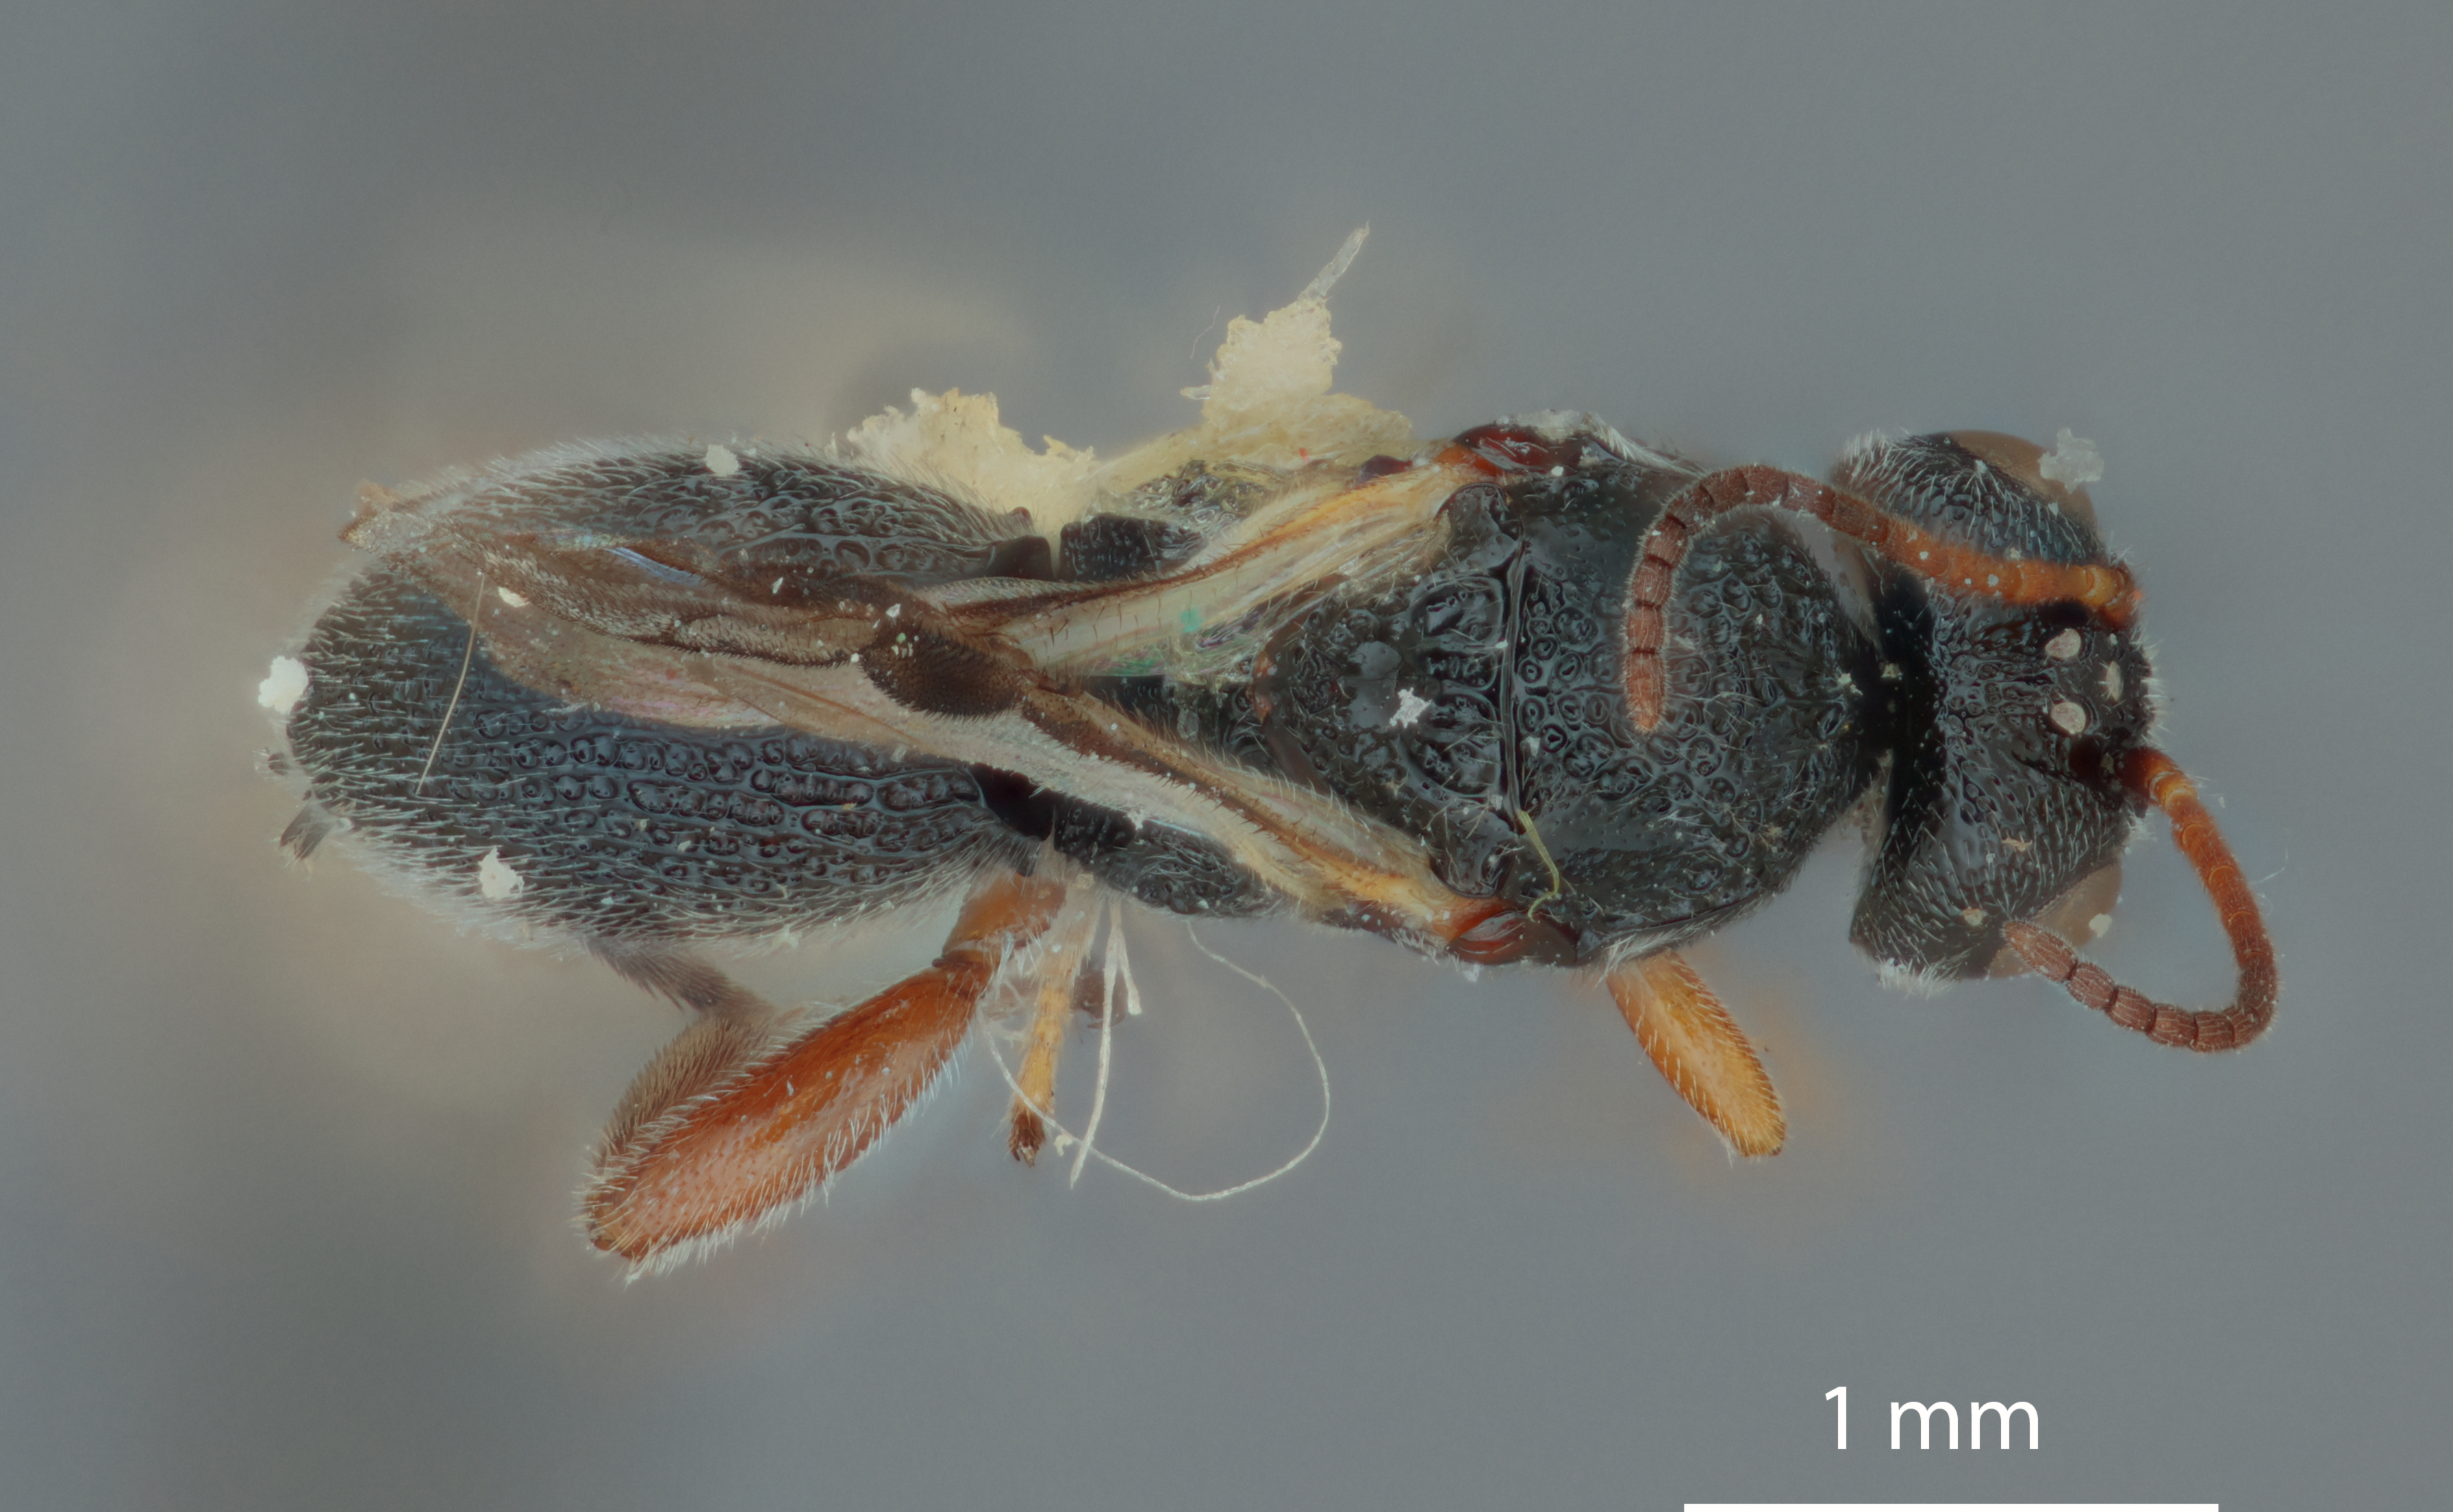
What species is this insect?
Urosigalphus australis
